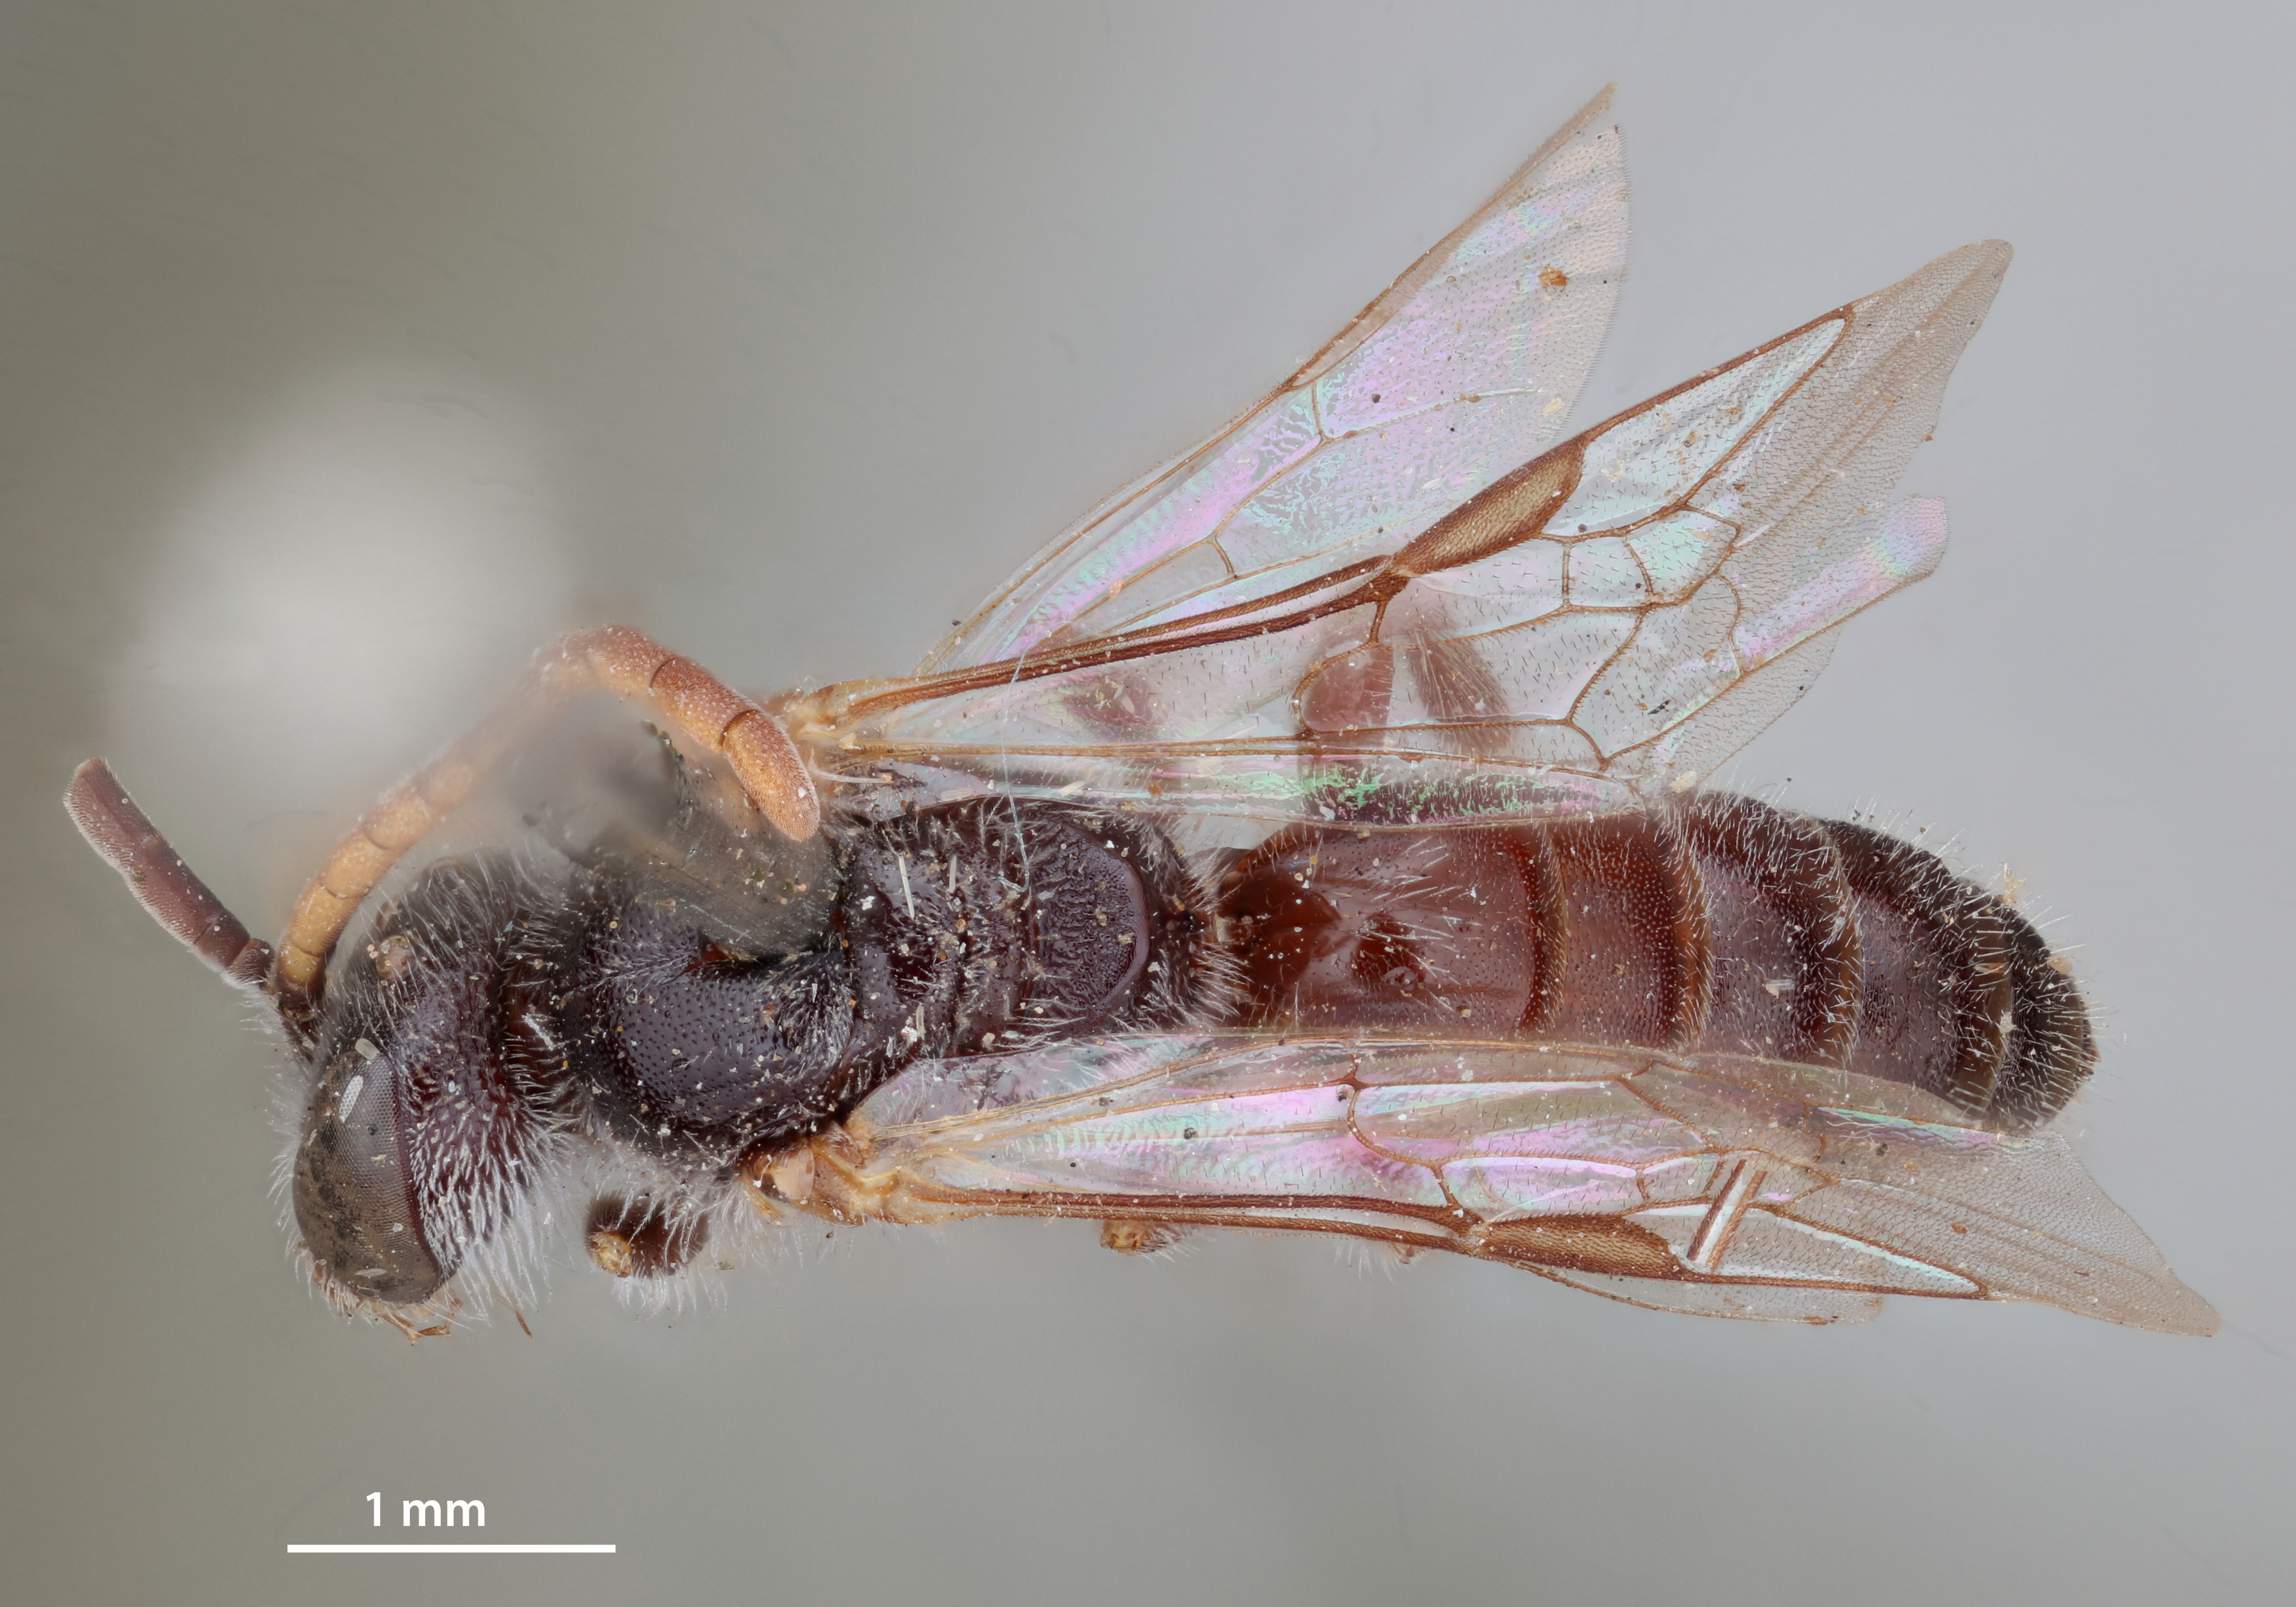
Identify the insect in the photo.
Halictus ruficornis
